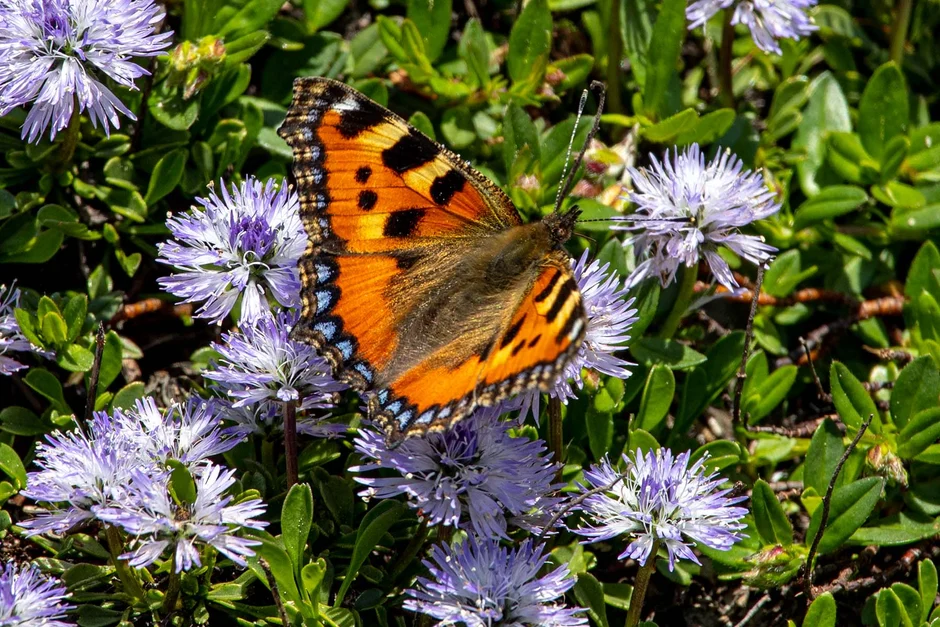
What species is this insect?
Aglais urticae
